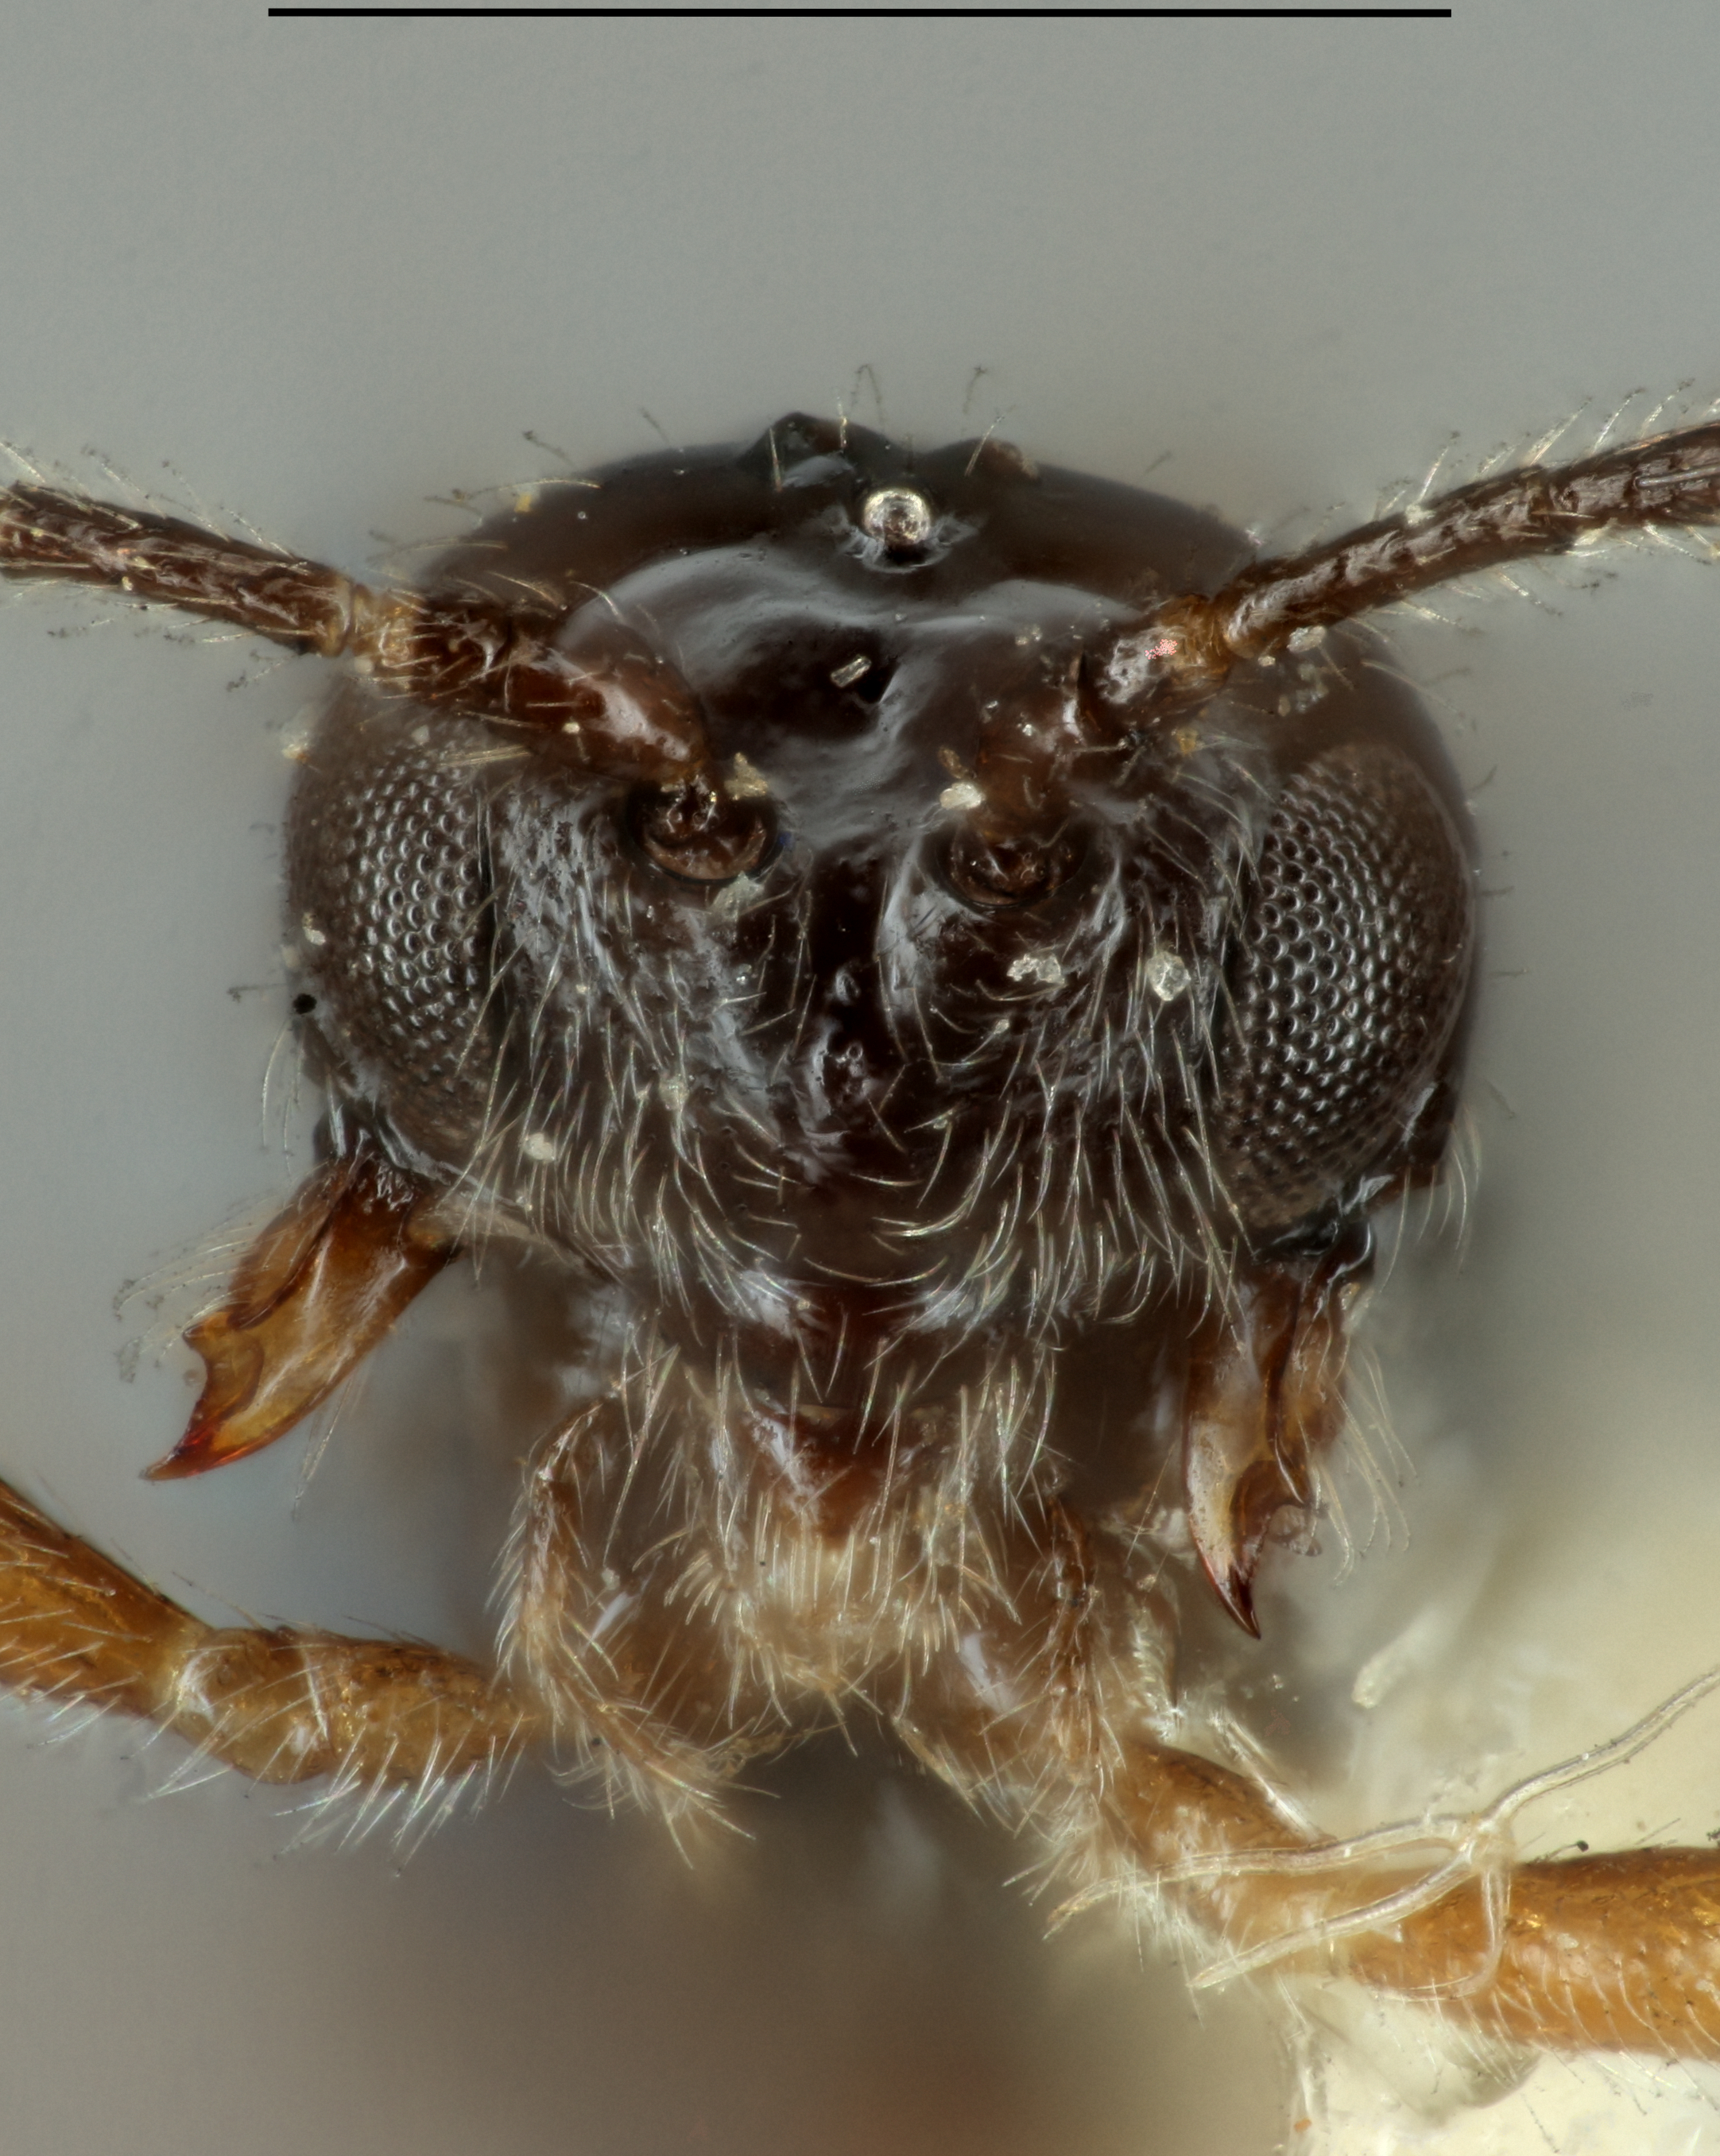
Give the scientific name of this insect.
Gyrocampa alaskensis
